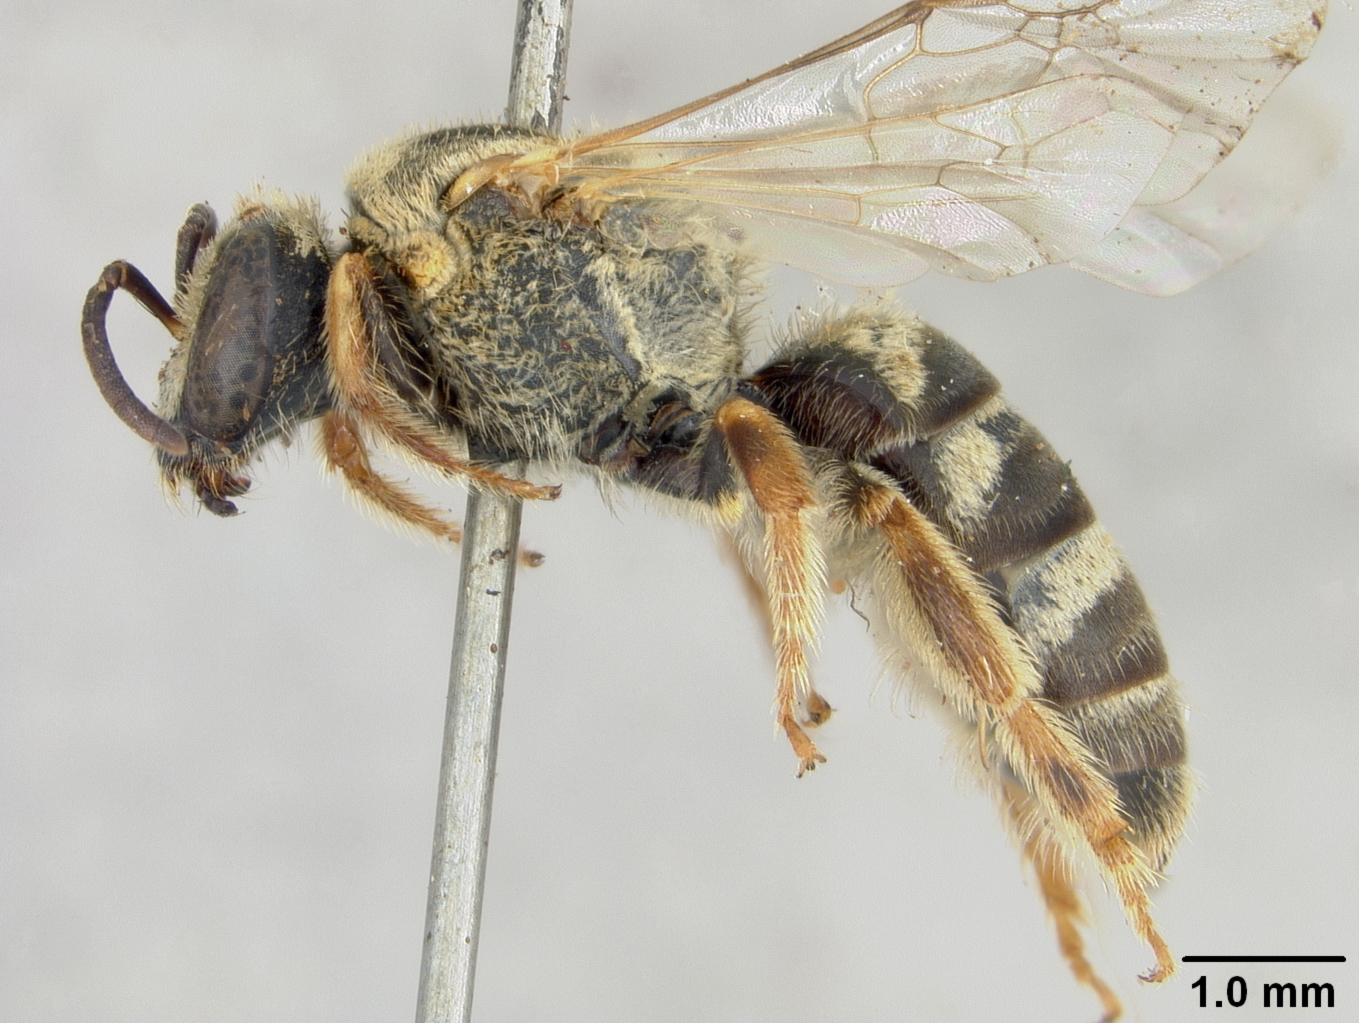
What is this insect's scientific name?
Halictus eschichotzi
